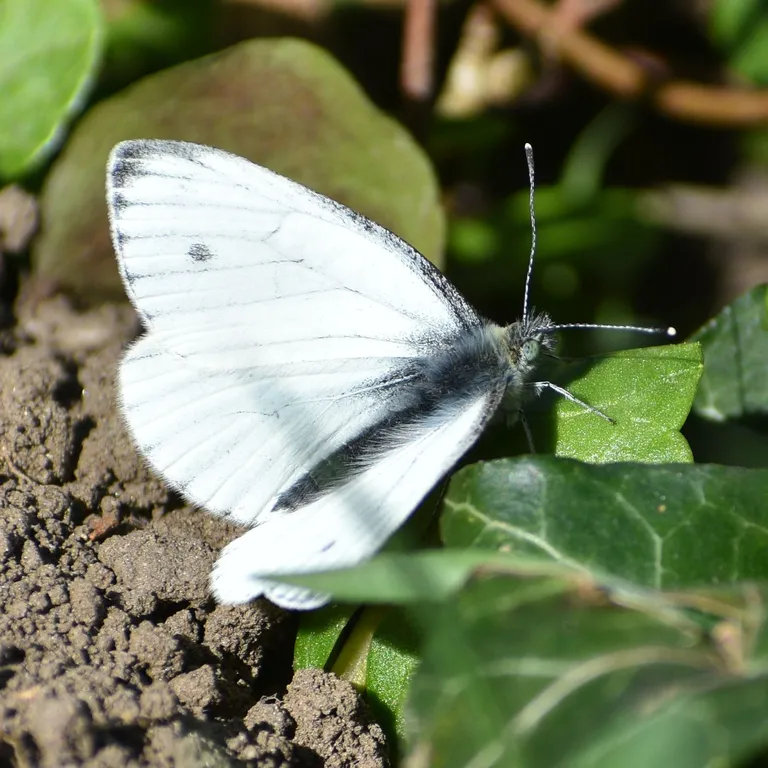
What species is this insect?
Pieris napi
